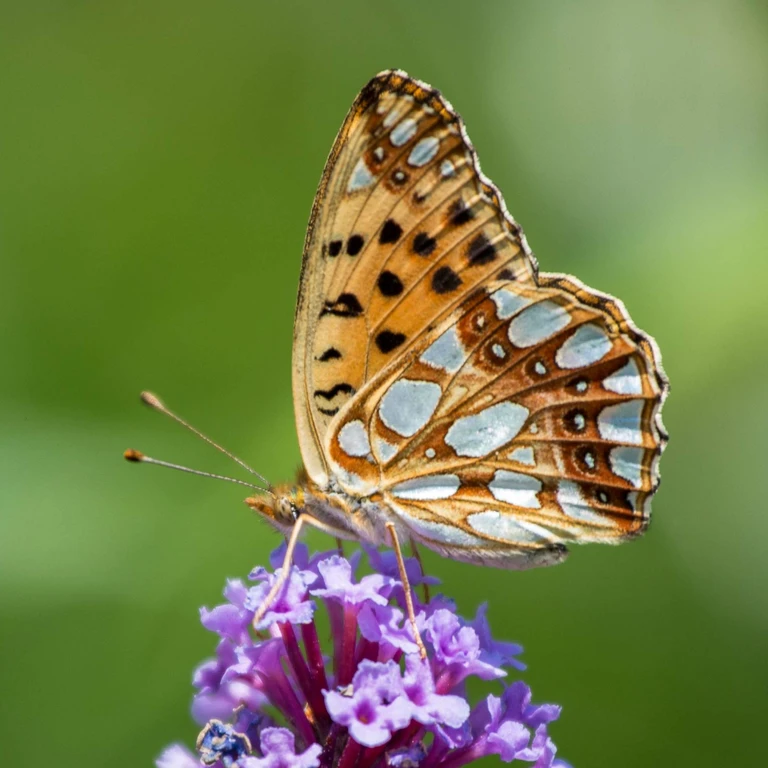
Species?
Issoria lathonia
